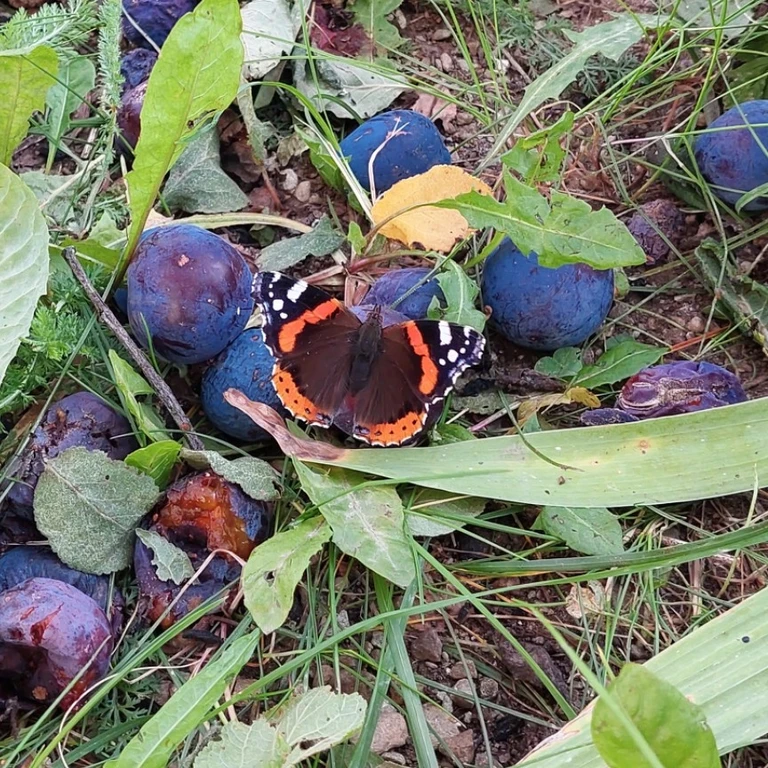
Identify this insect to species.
Vanessa atalanta
